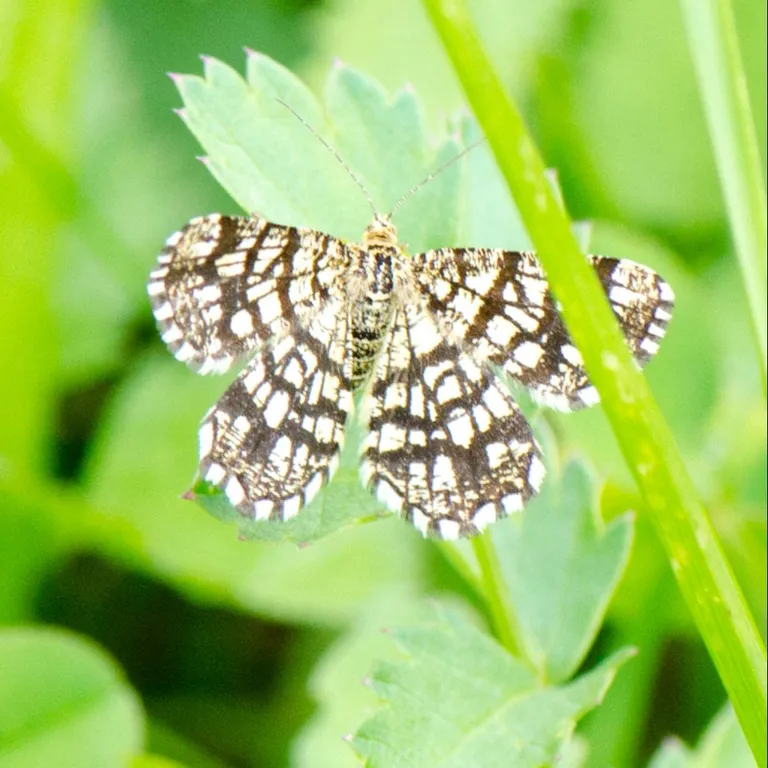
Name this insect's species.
Chiasmia clathrata
